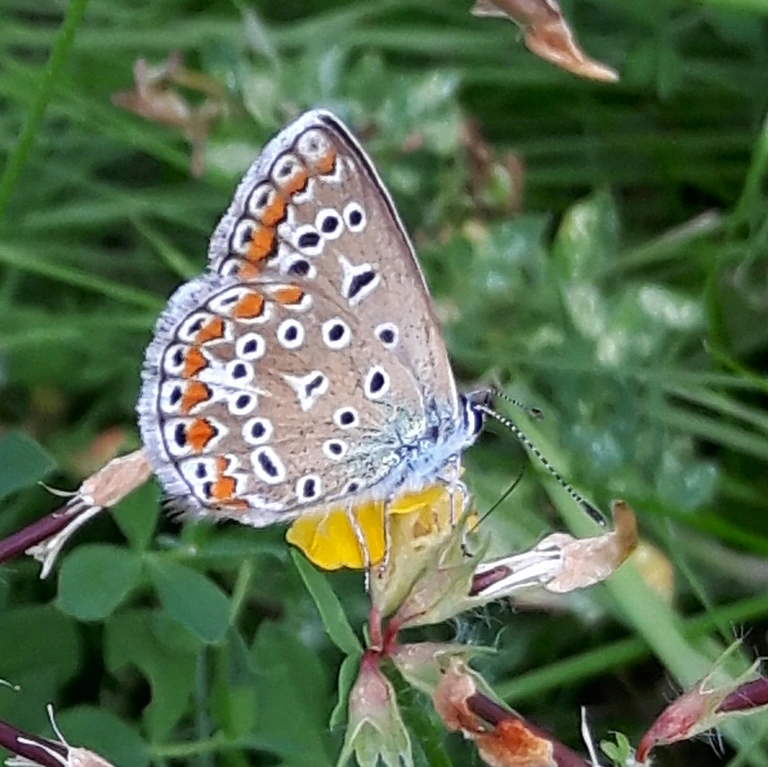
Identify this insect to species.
Polyommatus icarus
